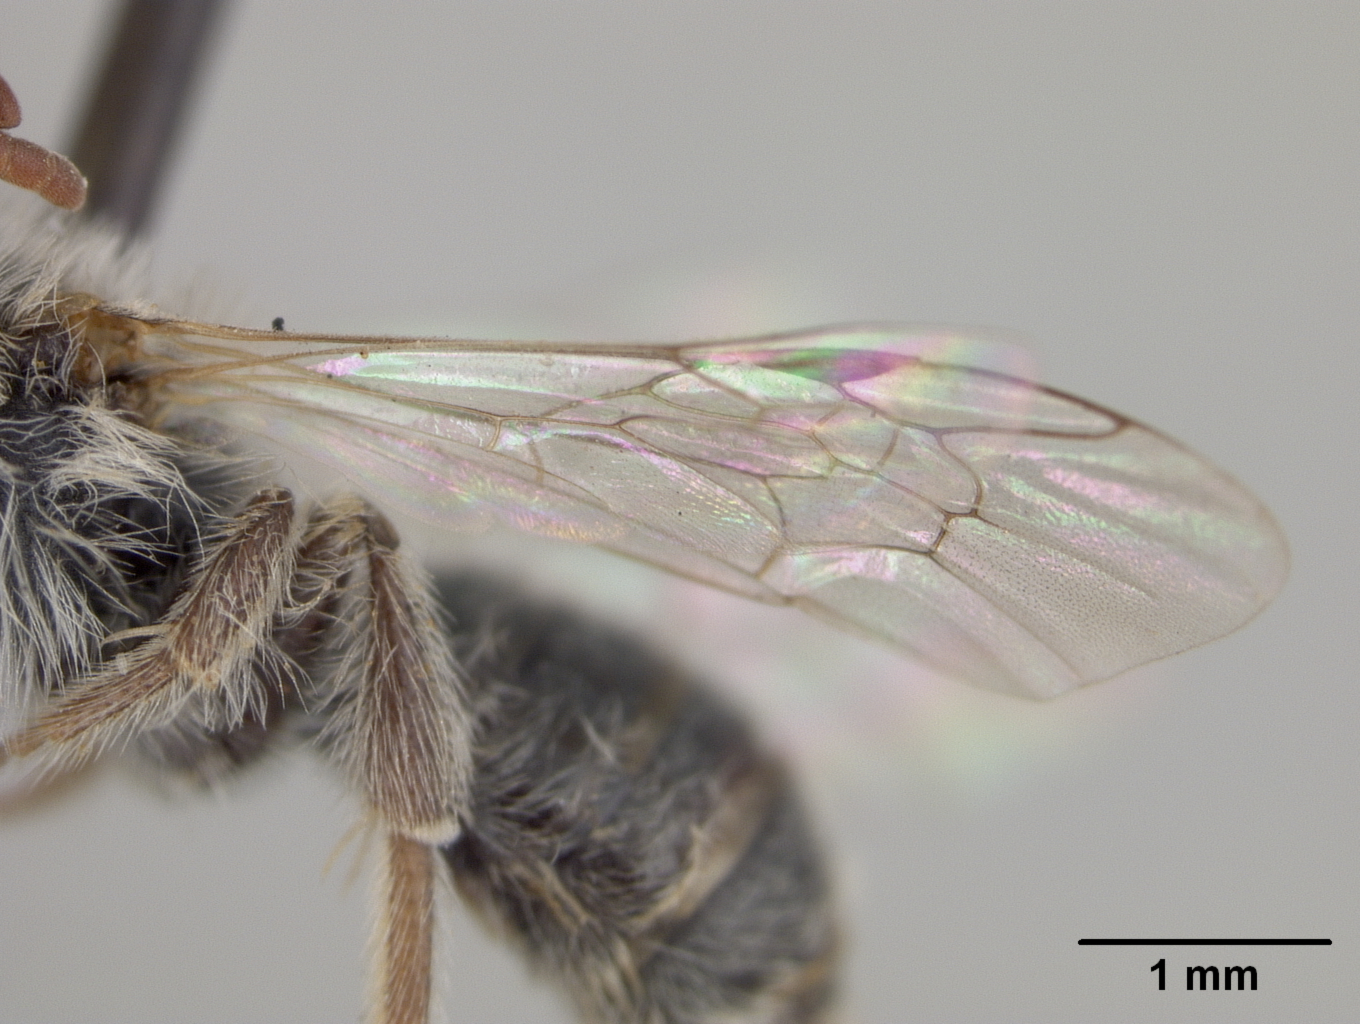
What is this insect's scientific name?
Andrena primulifrons
